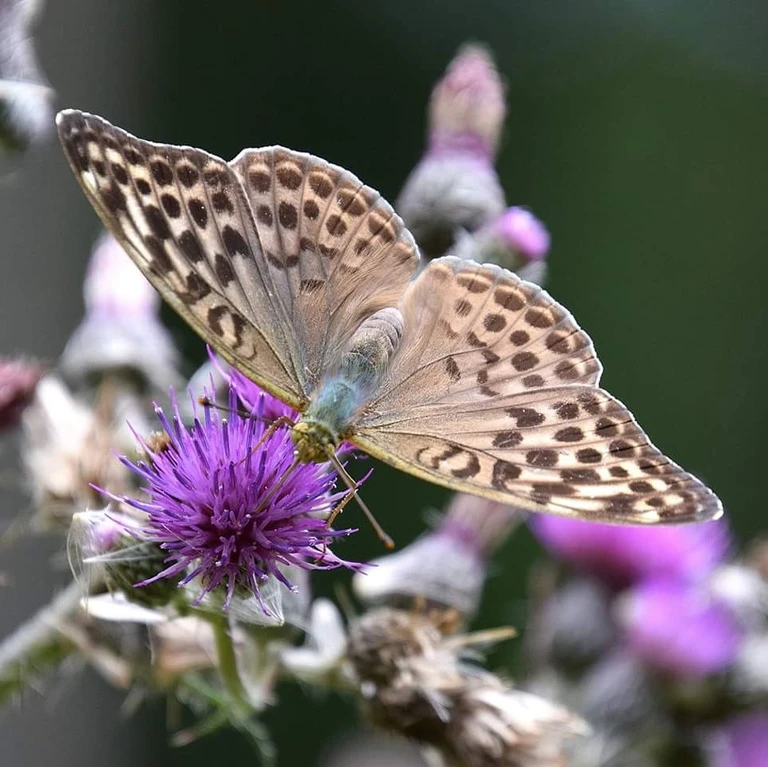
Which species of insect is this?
Argynnis paphia
